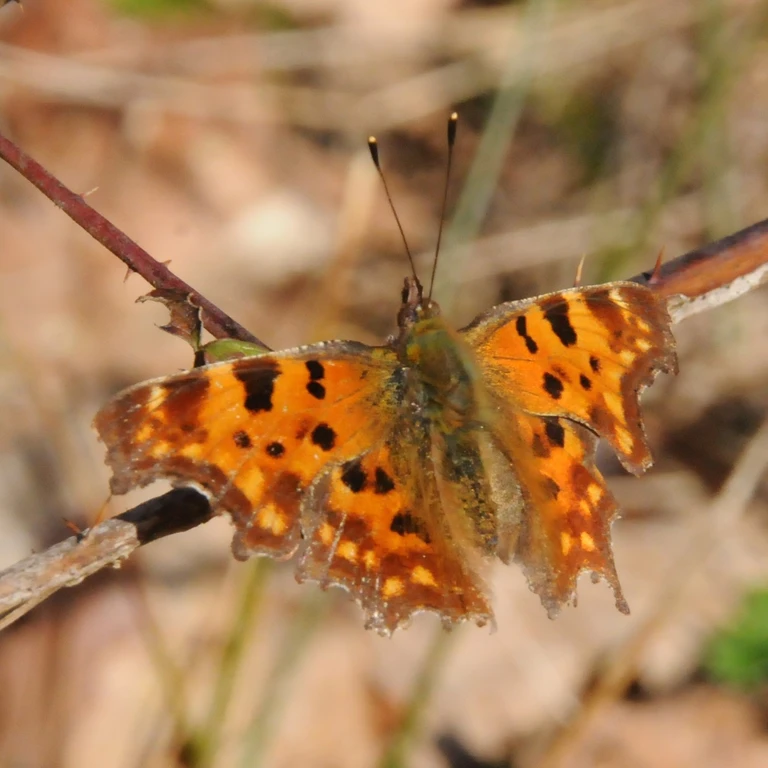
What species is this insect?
Polygonia c-album
